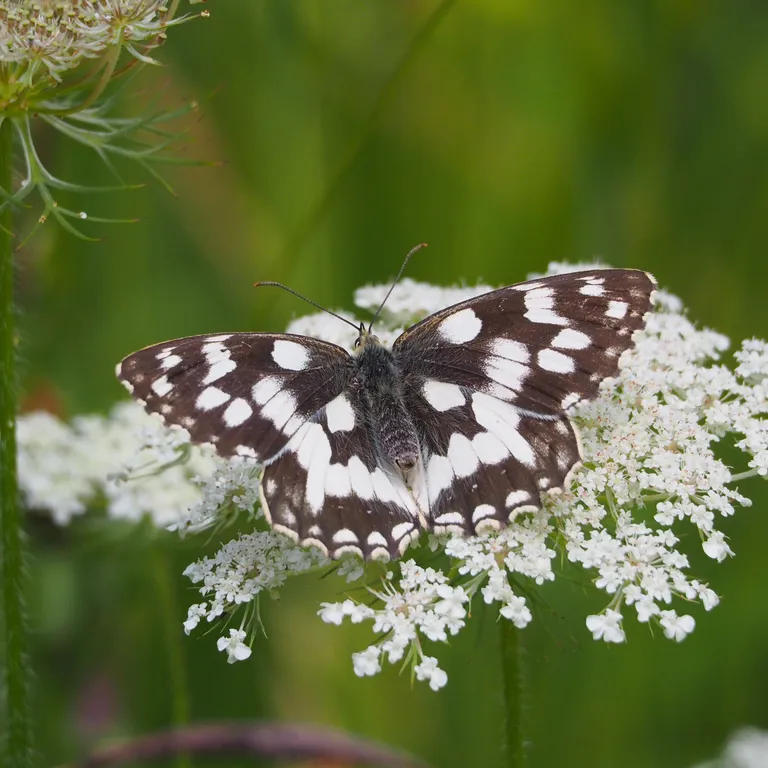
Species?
Melanargia galathea
